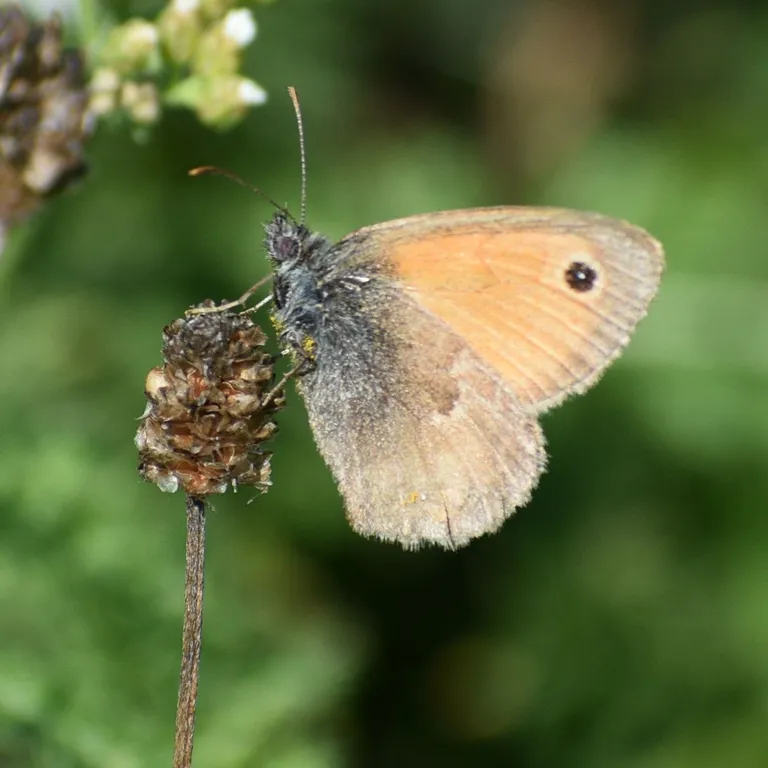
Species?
Coenonympha pamphilus
